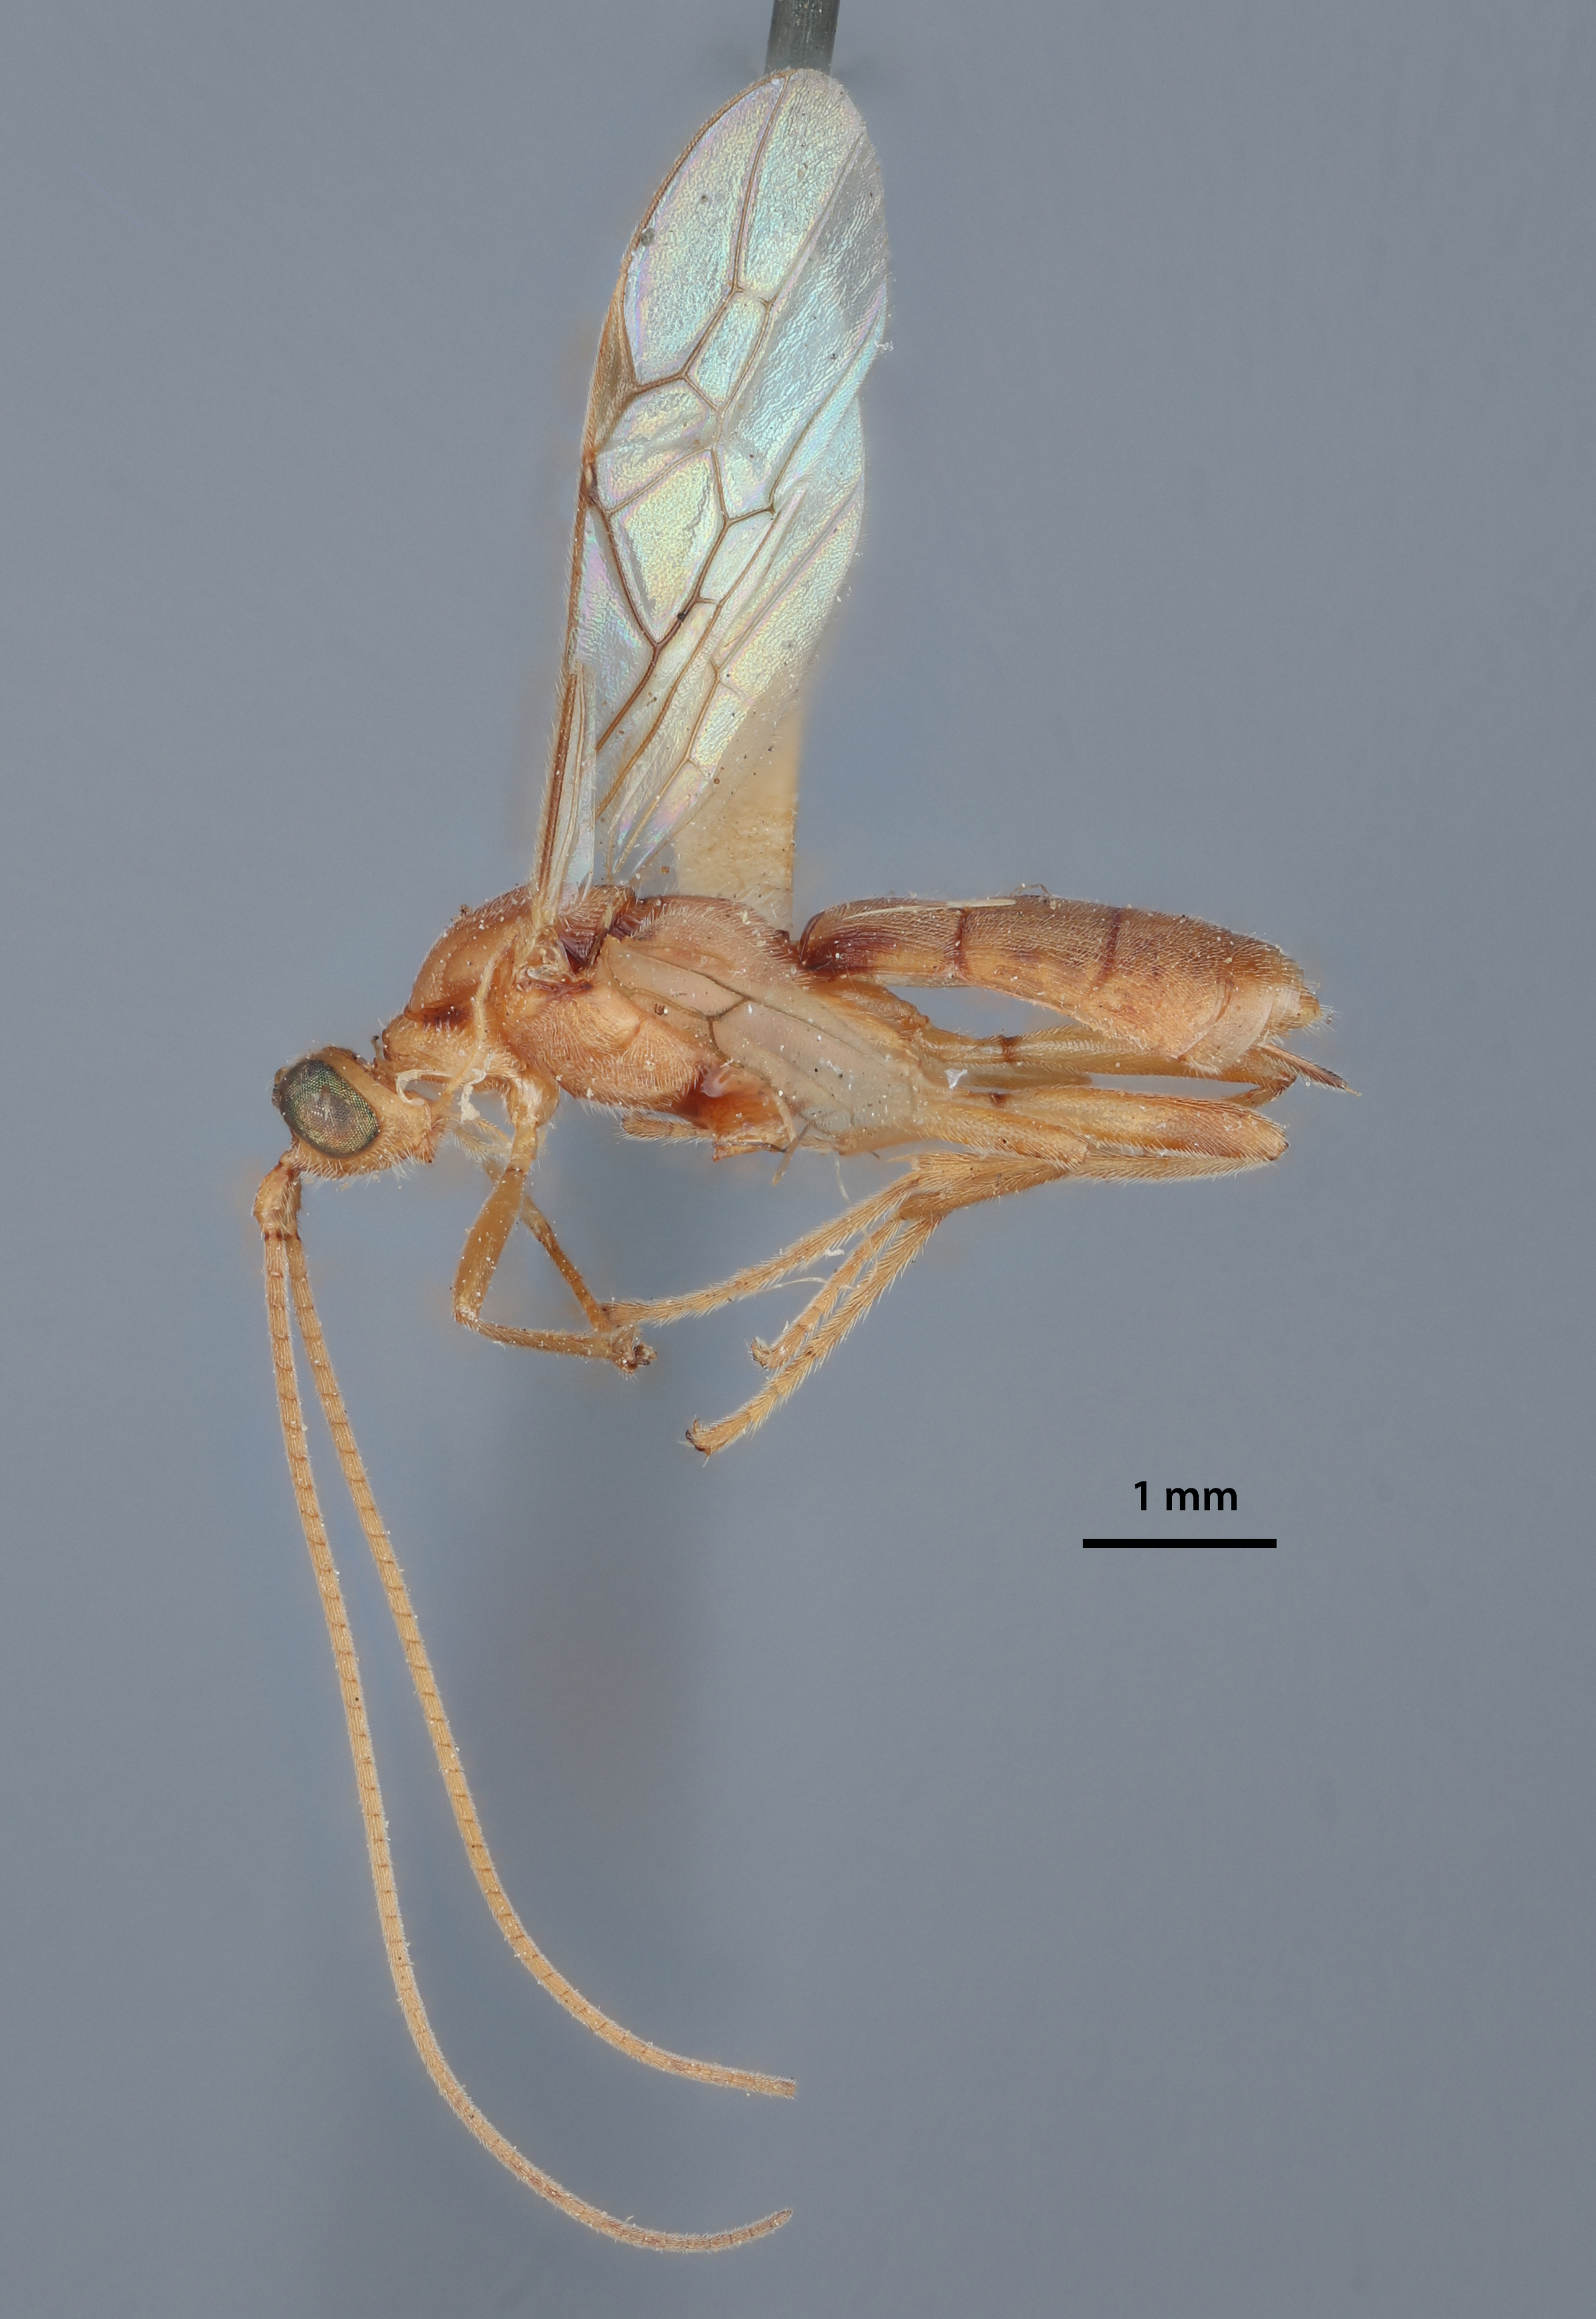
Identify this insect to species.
Rhogas modestus
